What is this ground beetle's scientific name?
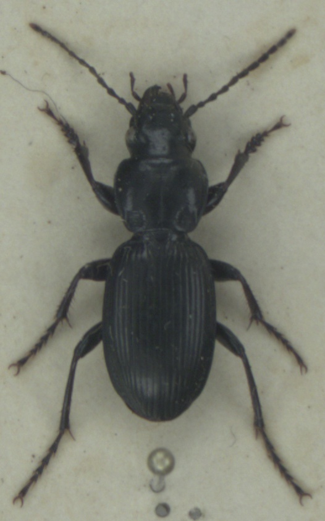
Pterostichus madidus
